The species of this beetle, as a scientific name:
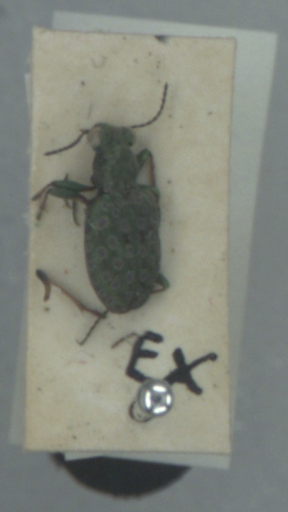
Elaphrus riparius
